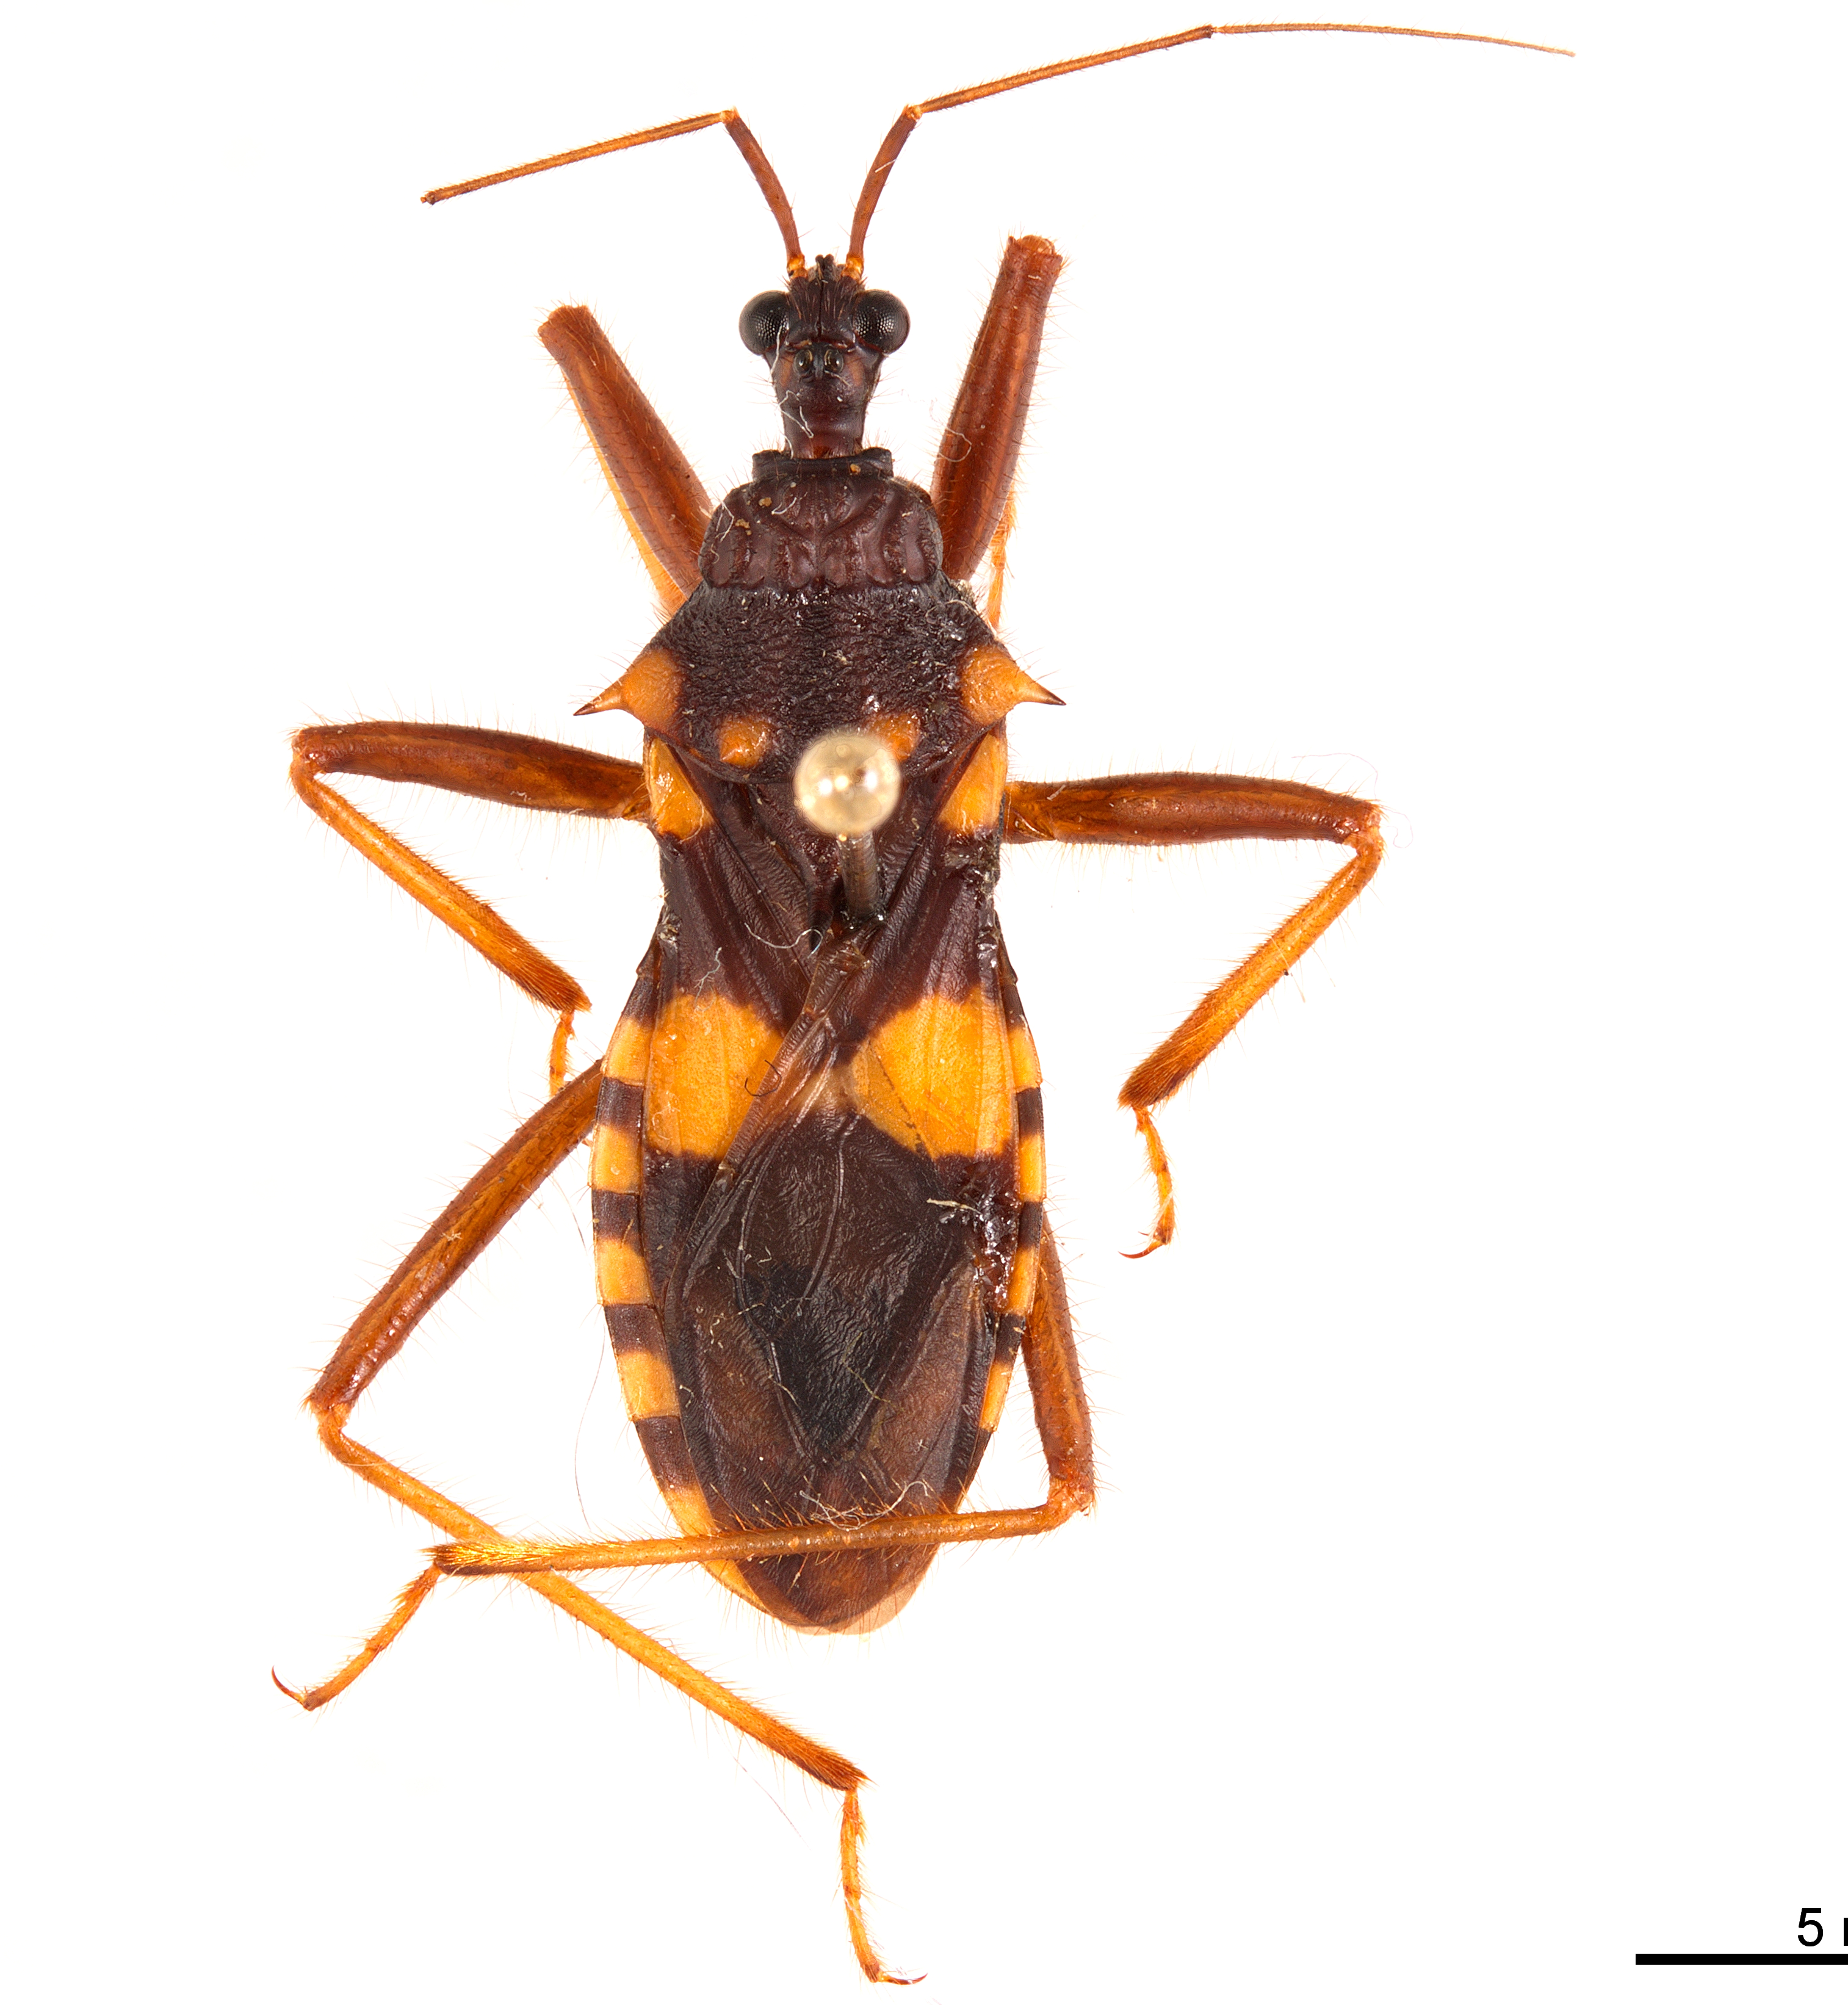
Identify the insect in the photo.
Acanthaspis quinquespinosa
